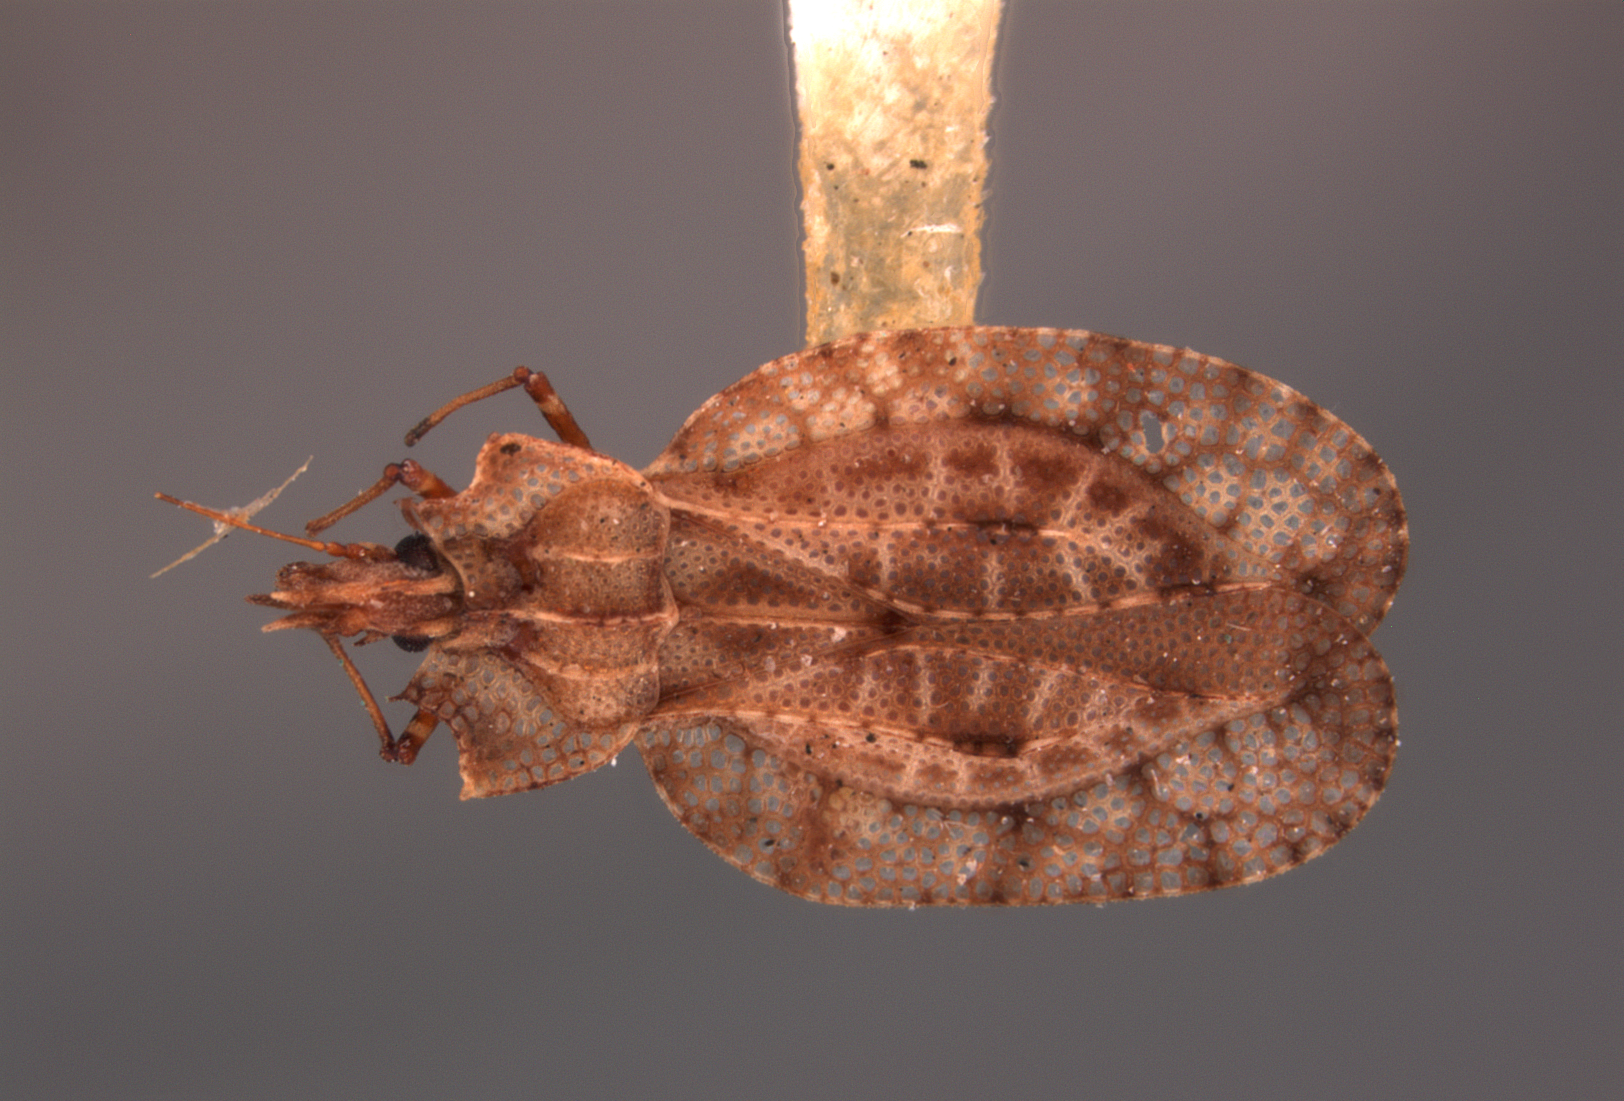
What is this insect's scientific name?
Phatnoma filetia
